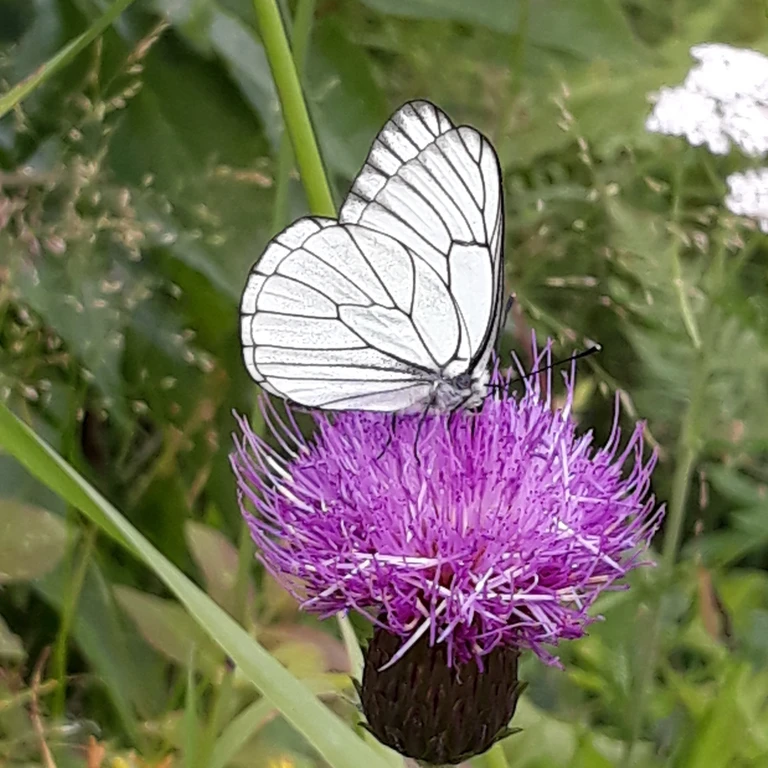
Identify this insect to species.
Aporia crataegi
